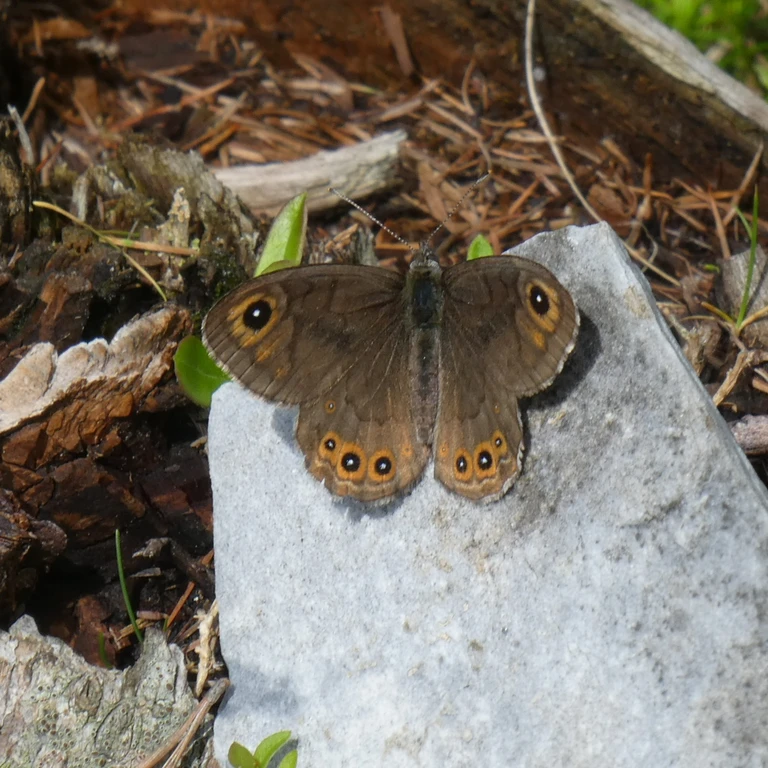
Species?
Lasiommata petropolitana (also Pararge petropolitana)
